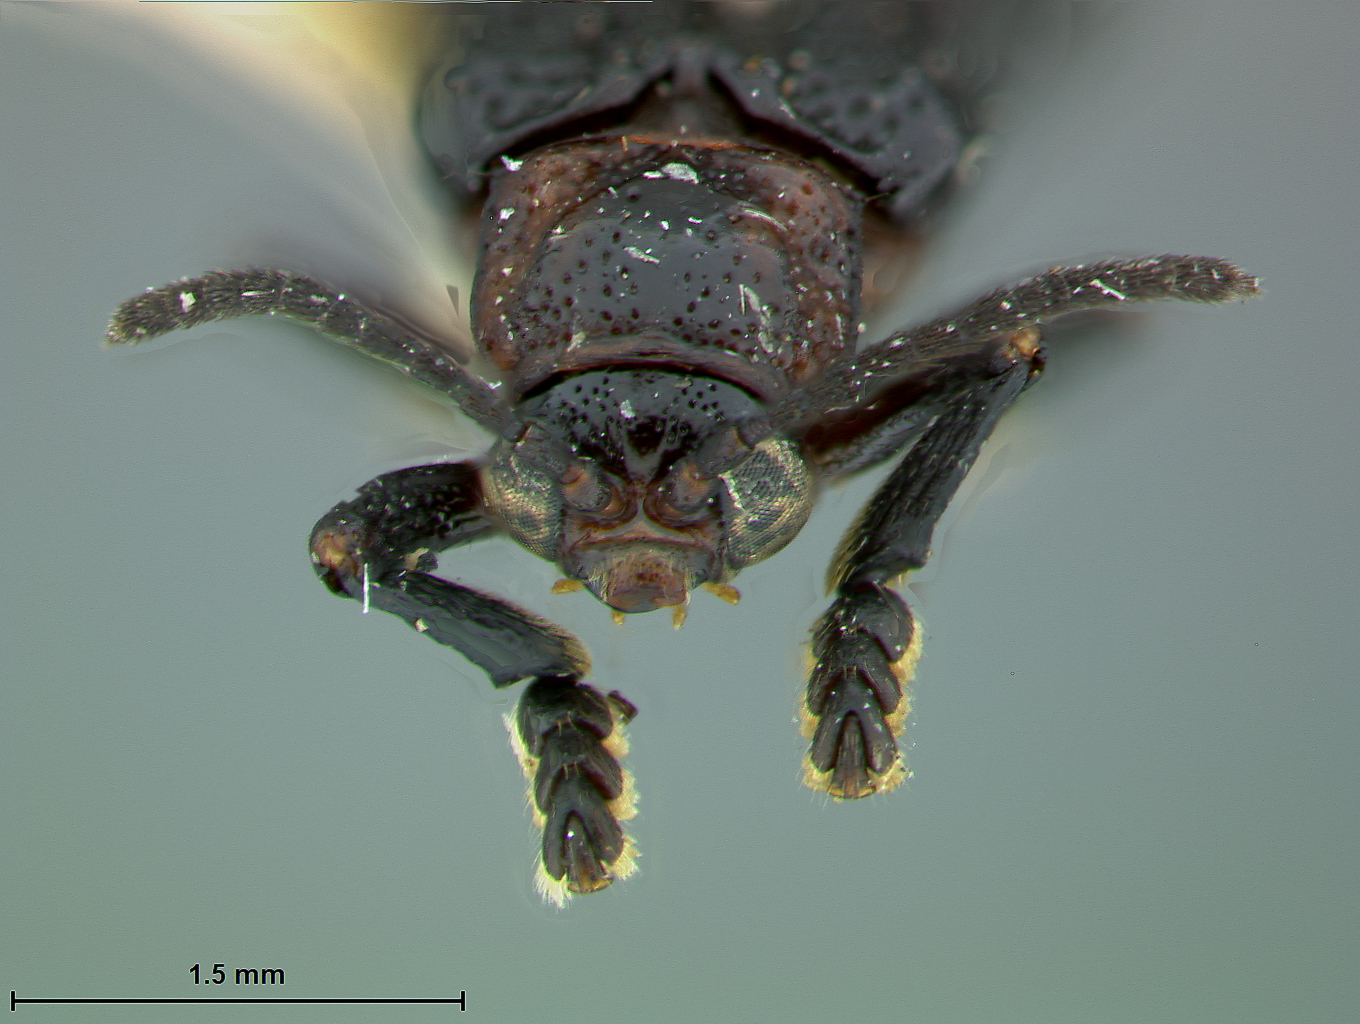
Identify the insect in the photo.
Agonia laticeps
